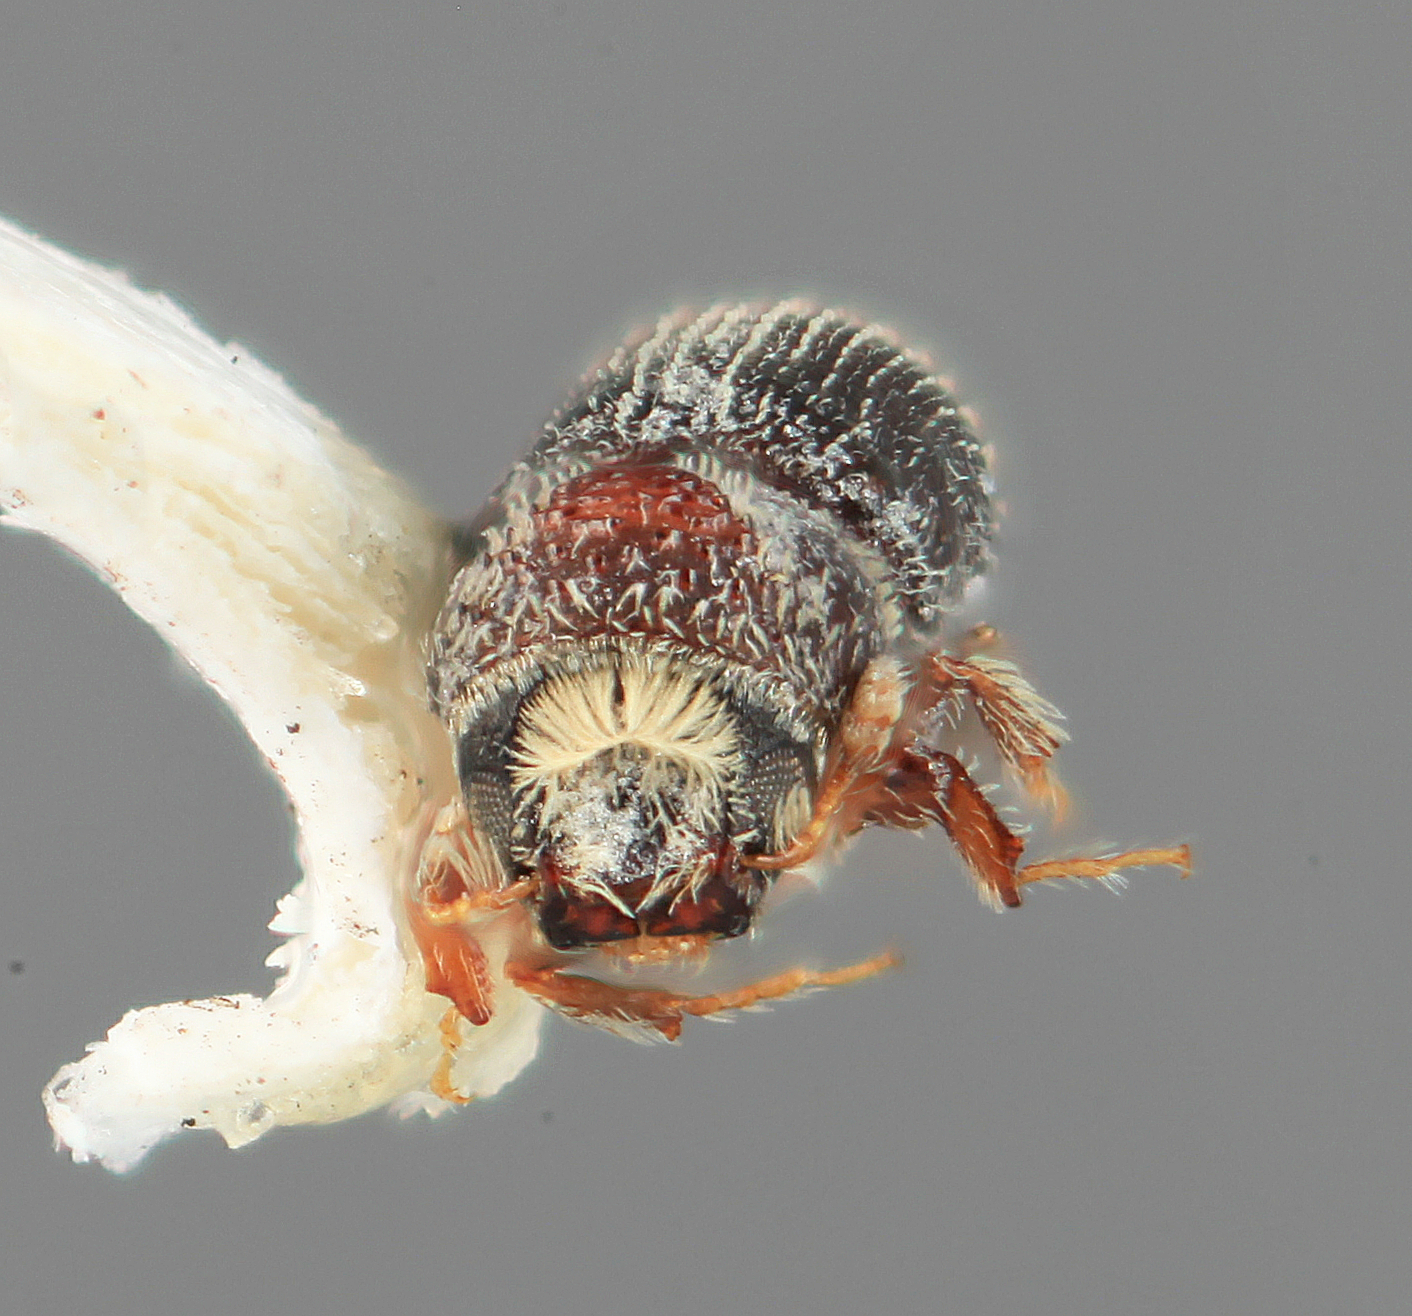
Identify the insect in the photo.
Pseudothysanoes verticillus
